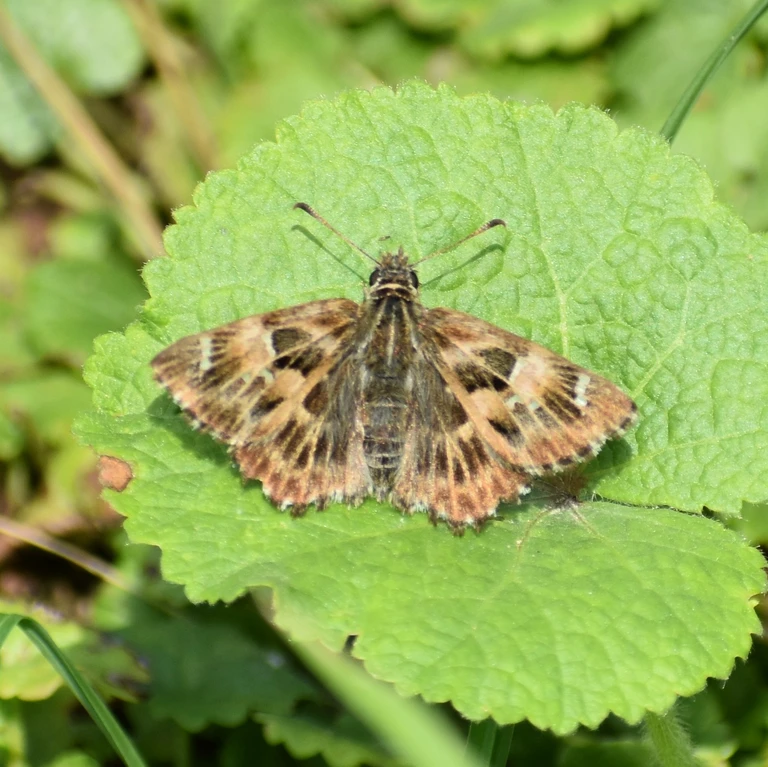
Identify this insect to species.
Carcharodus alceae
